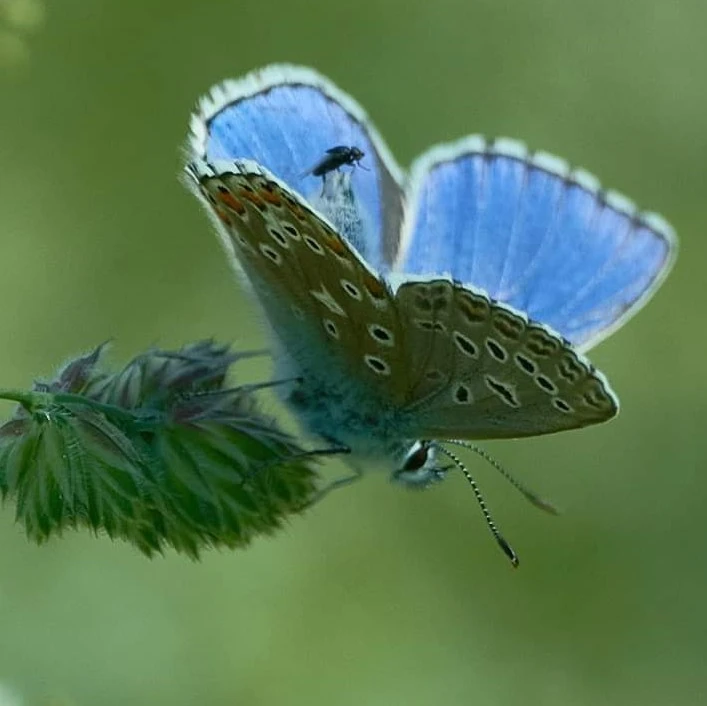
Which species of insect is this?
Lysandra bellargus
